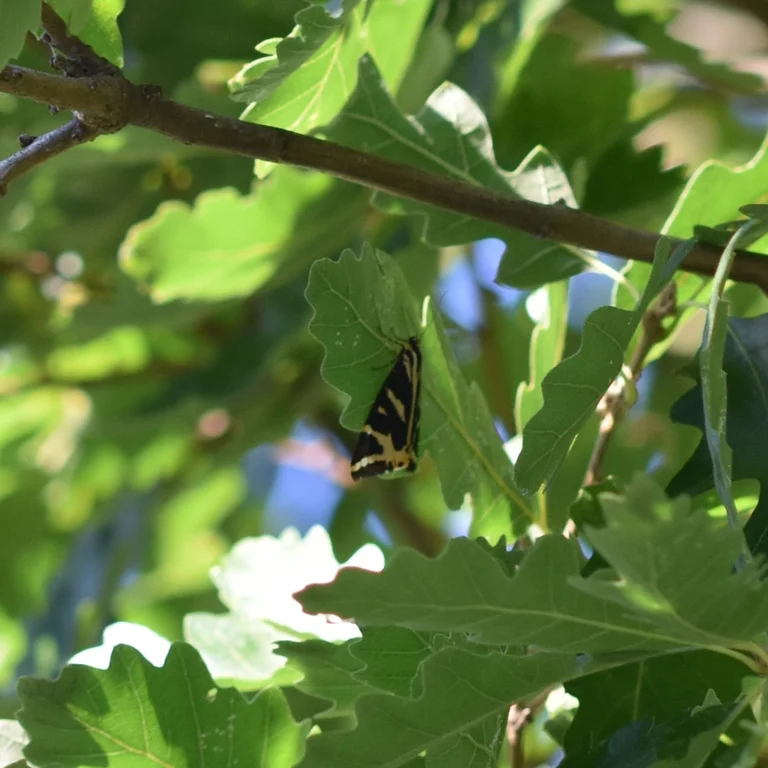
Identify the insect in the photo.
Euplagia quadripunctaria
